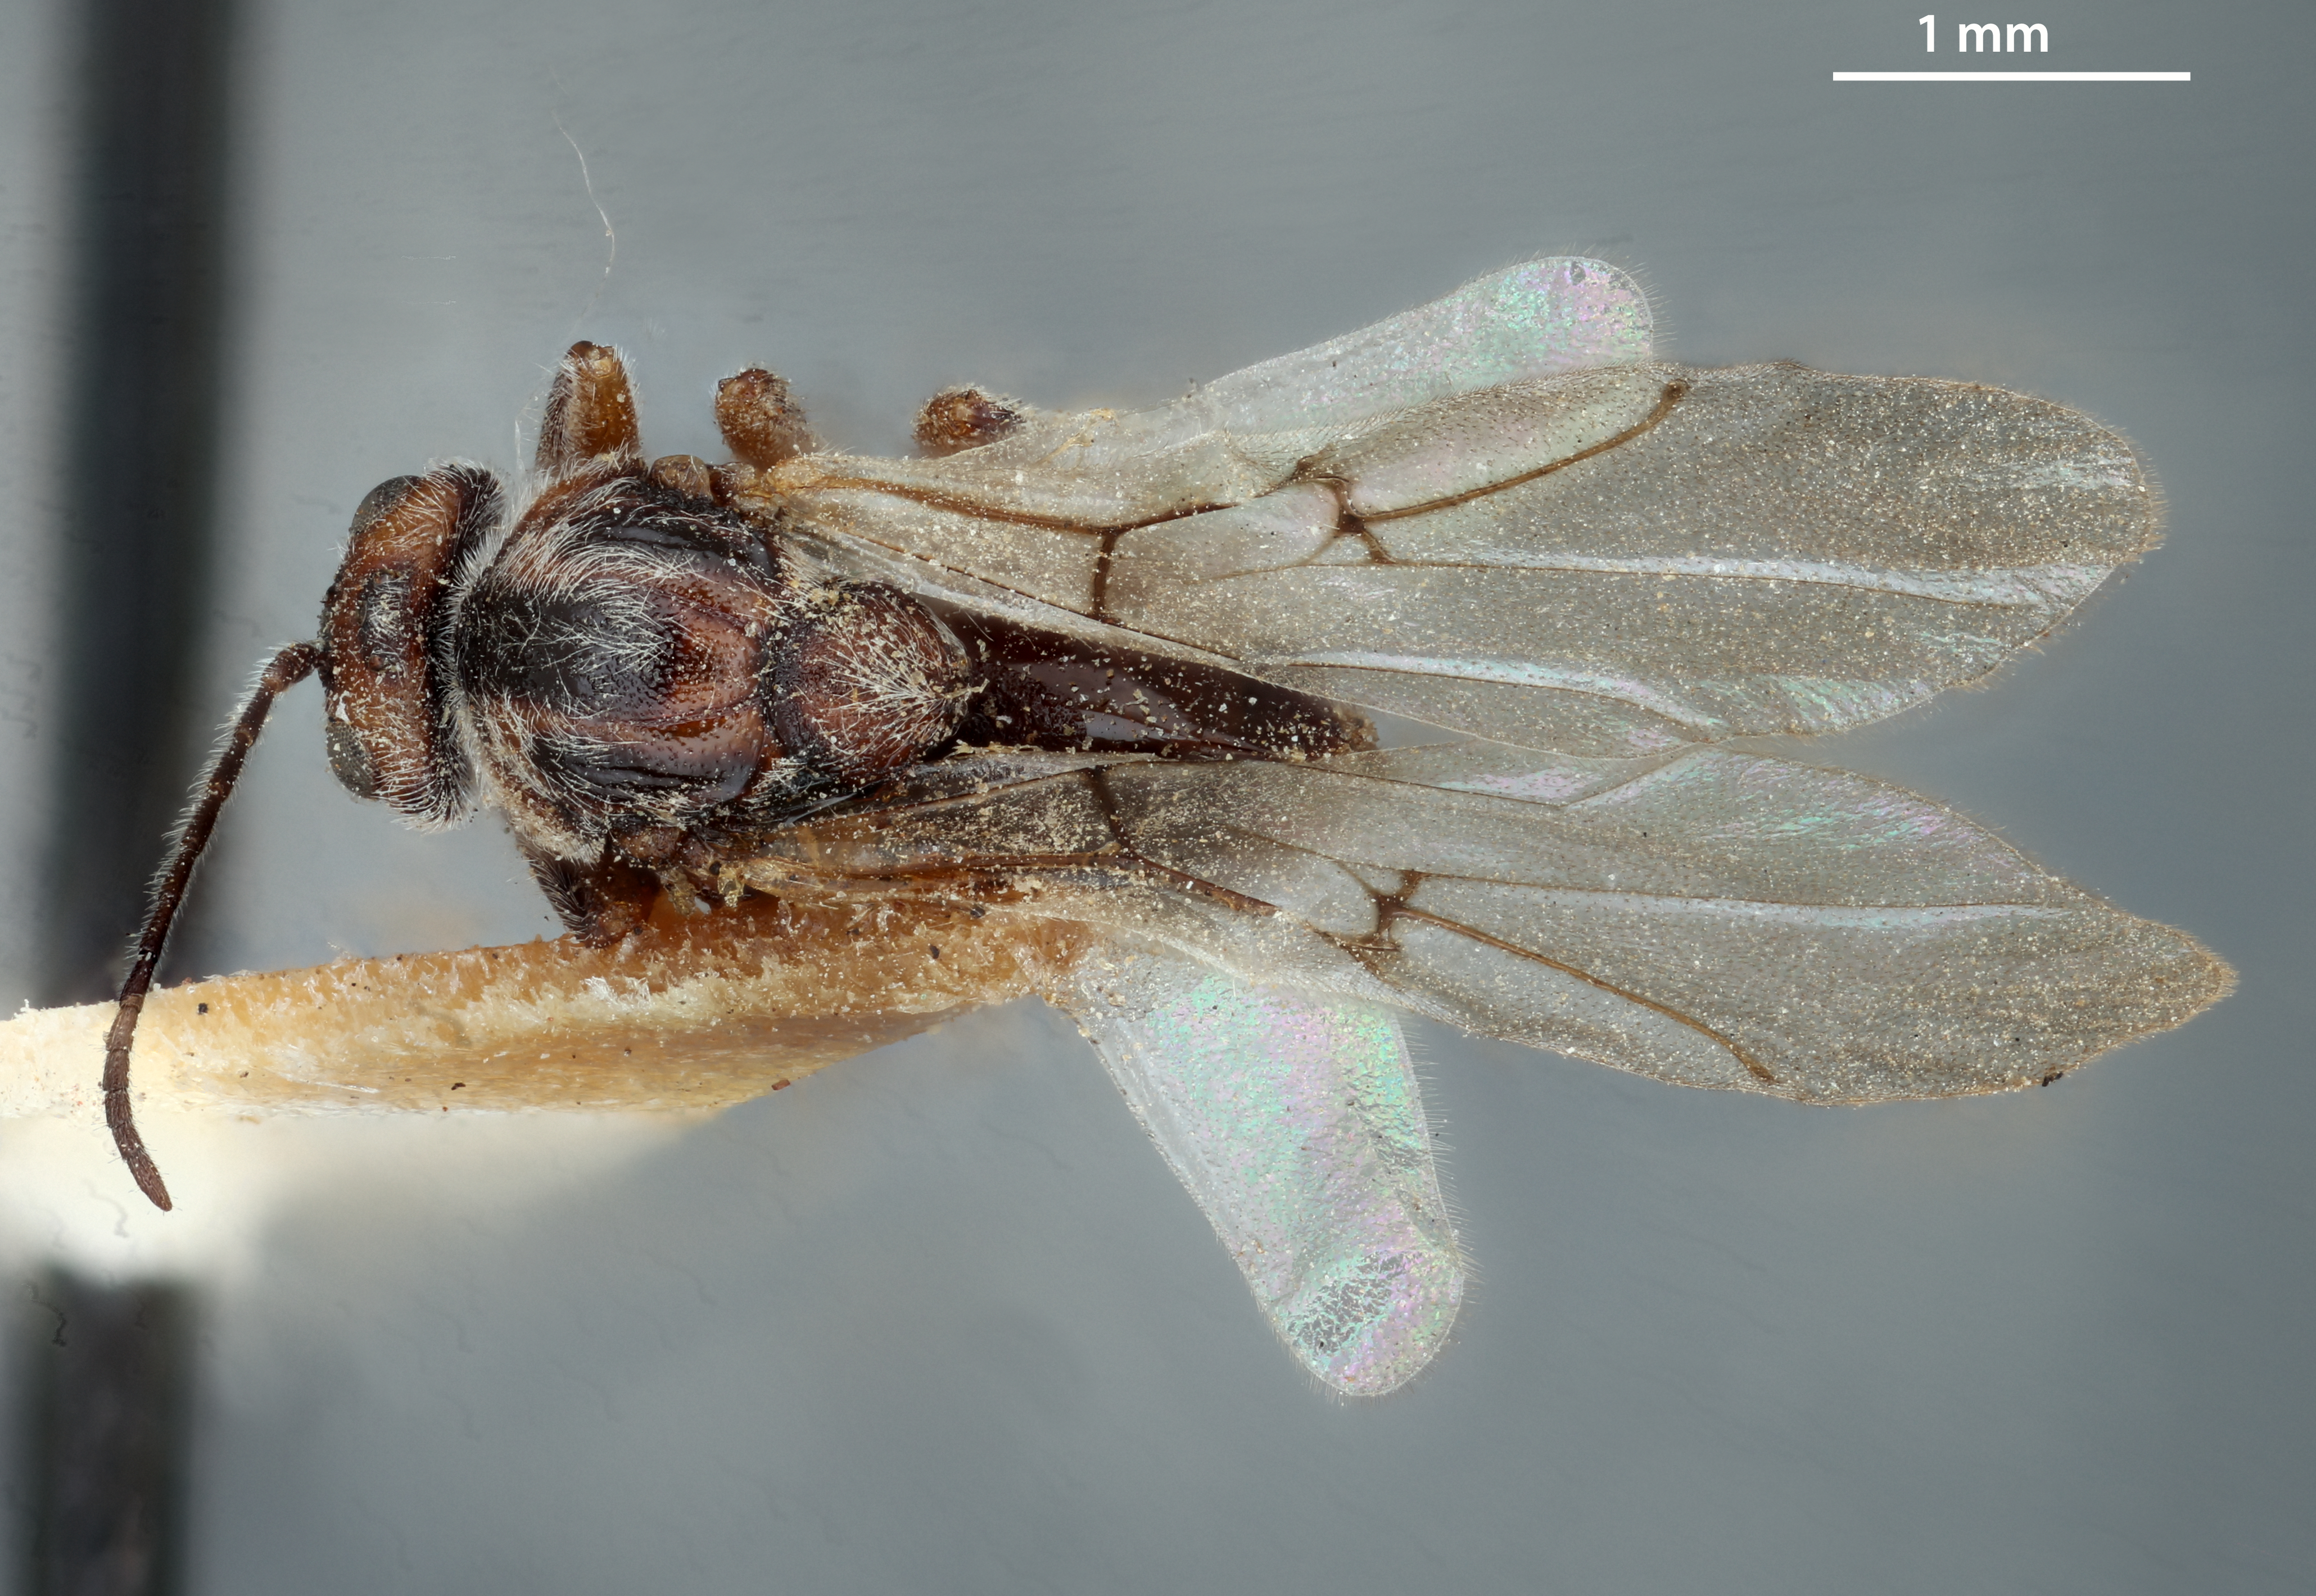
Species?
Disholcaspis spissa
